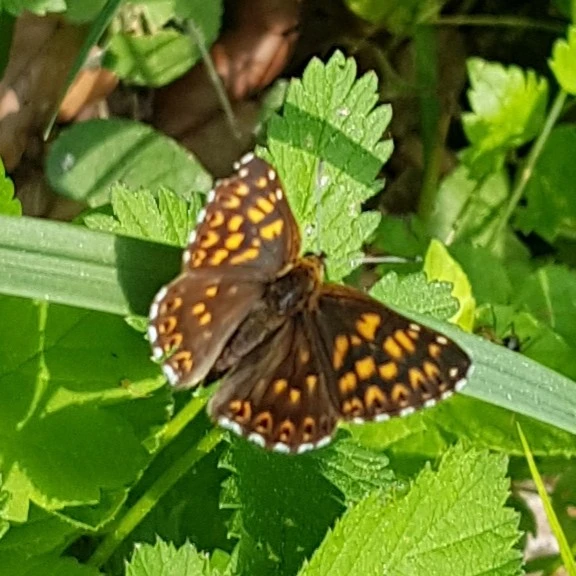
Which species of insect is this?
Hamearis lucina
